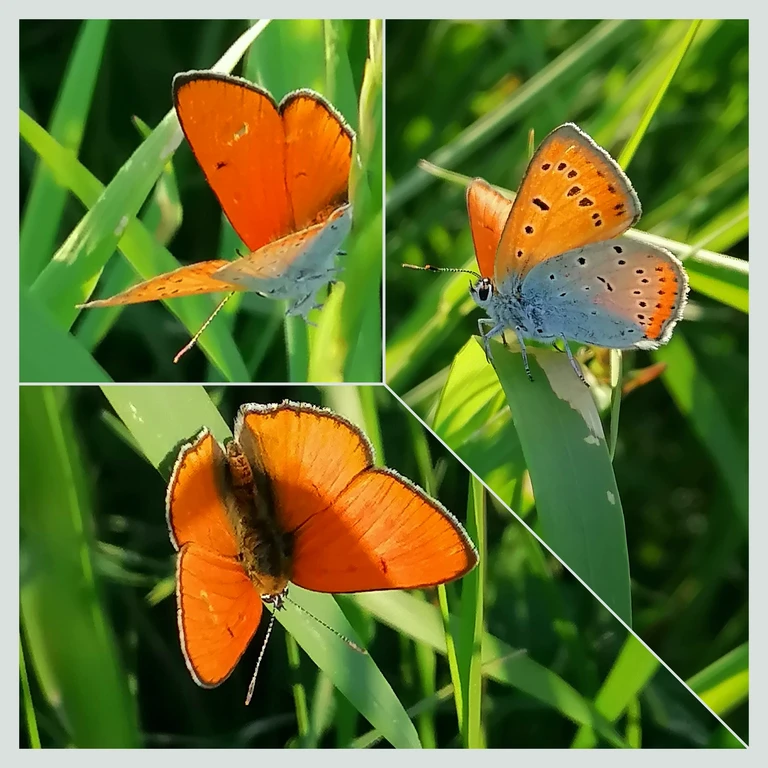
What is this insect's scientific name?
Lycaena dispar
